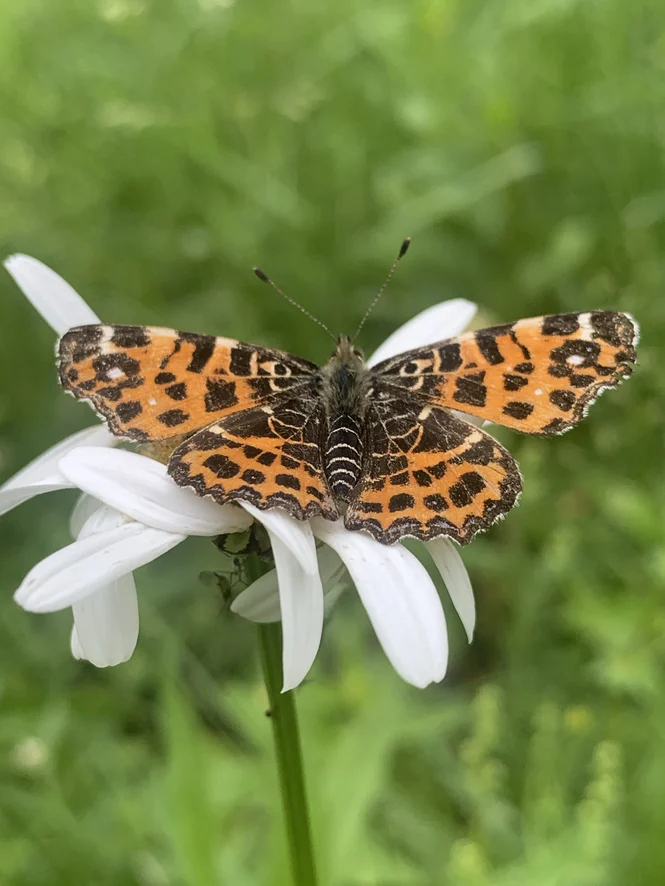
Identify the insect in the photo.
Araschnia levana
